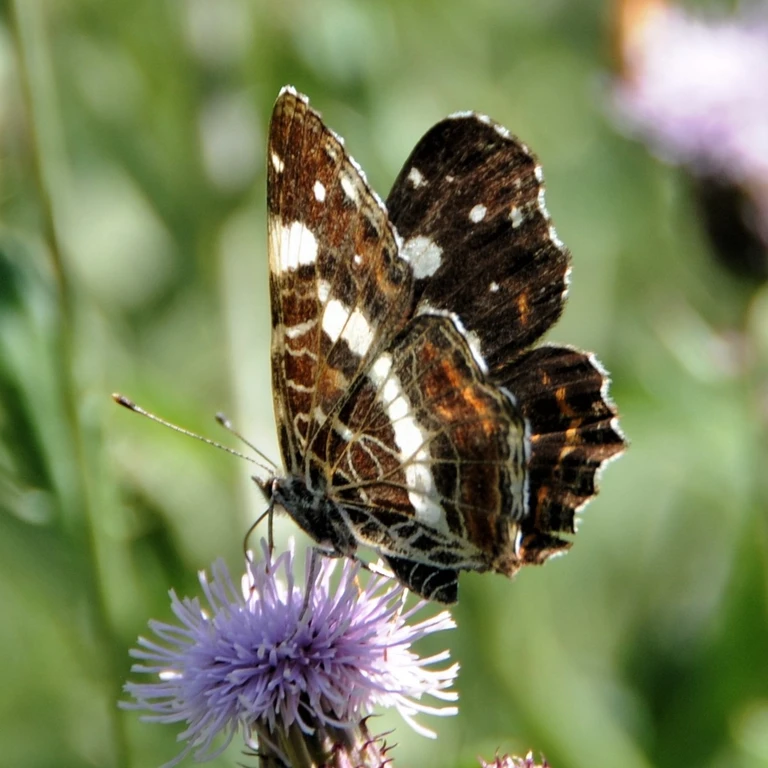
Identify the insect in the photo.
Araschnia levana
